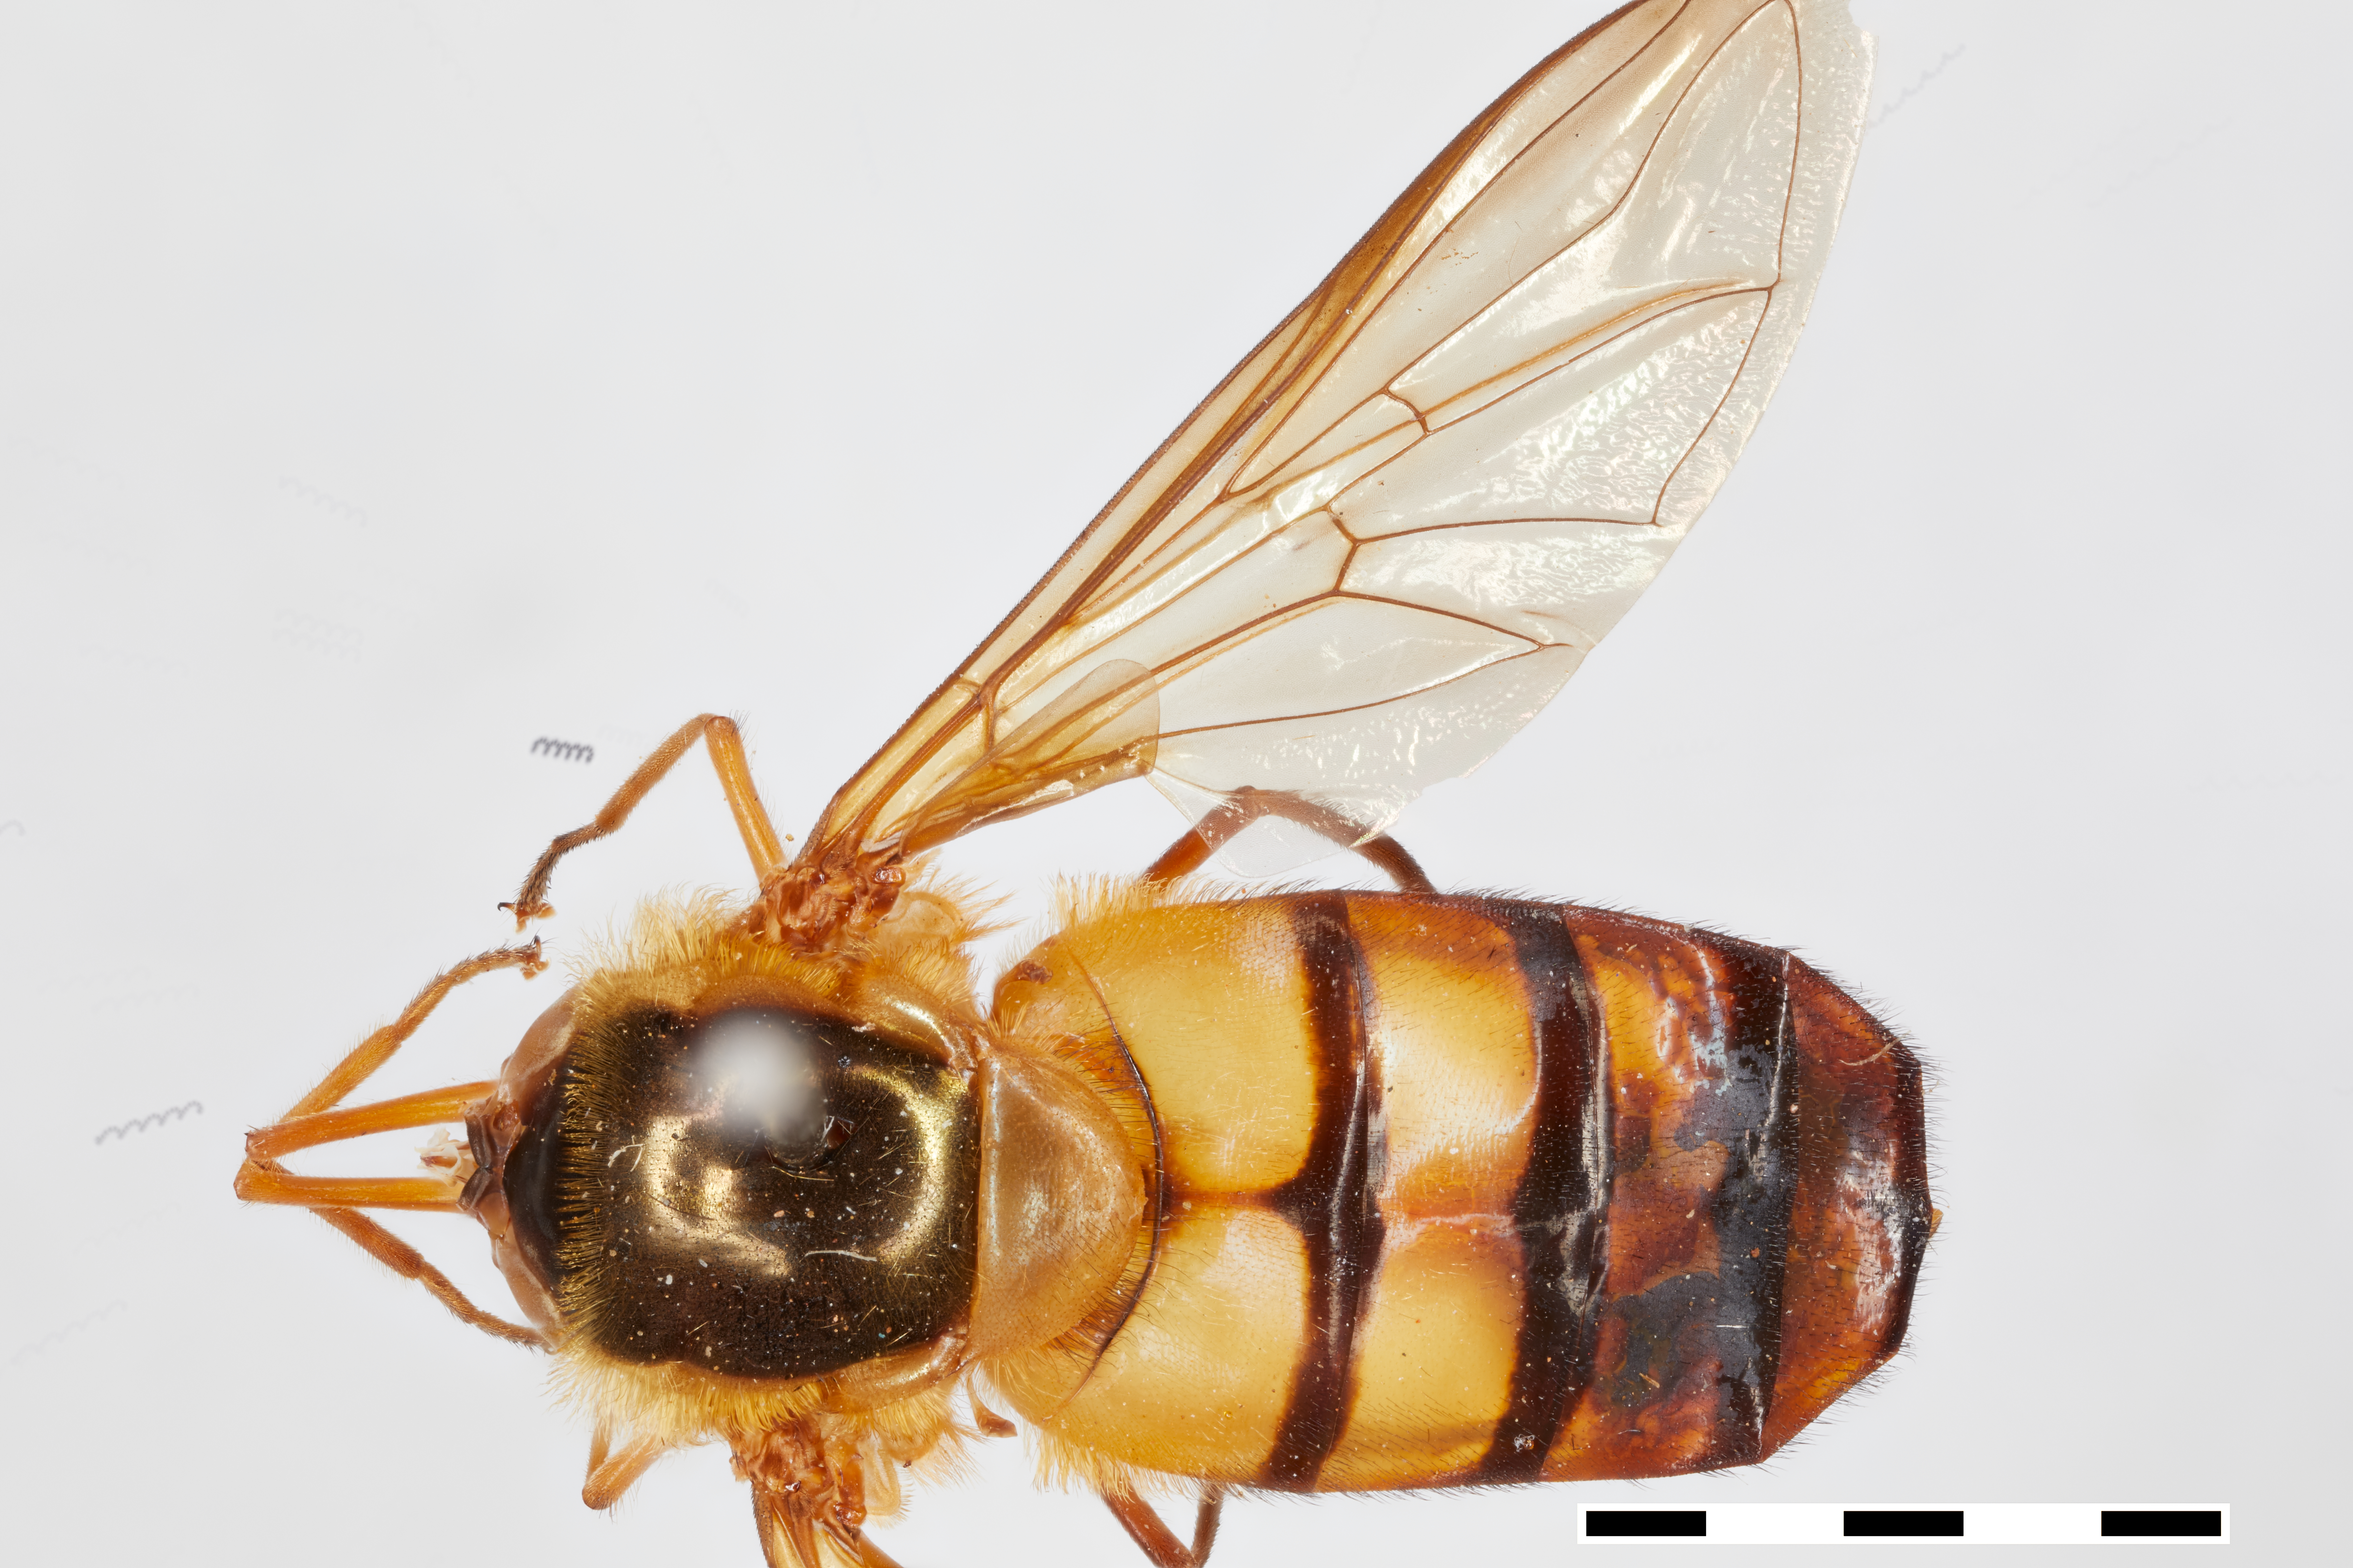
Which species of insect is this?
Asarkina hema
